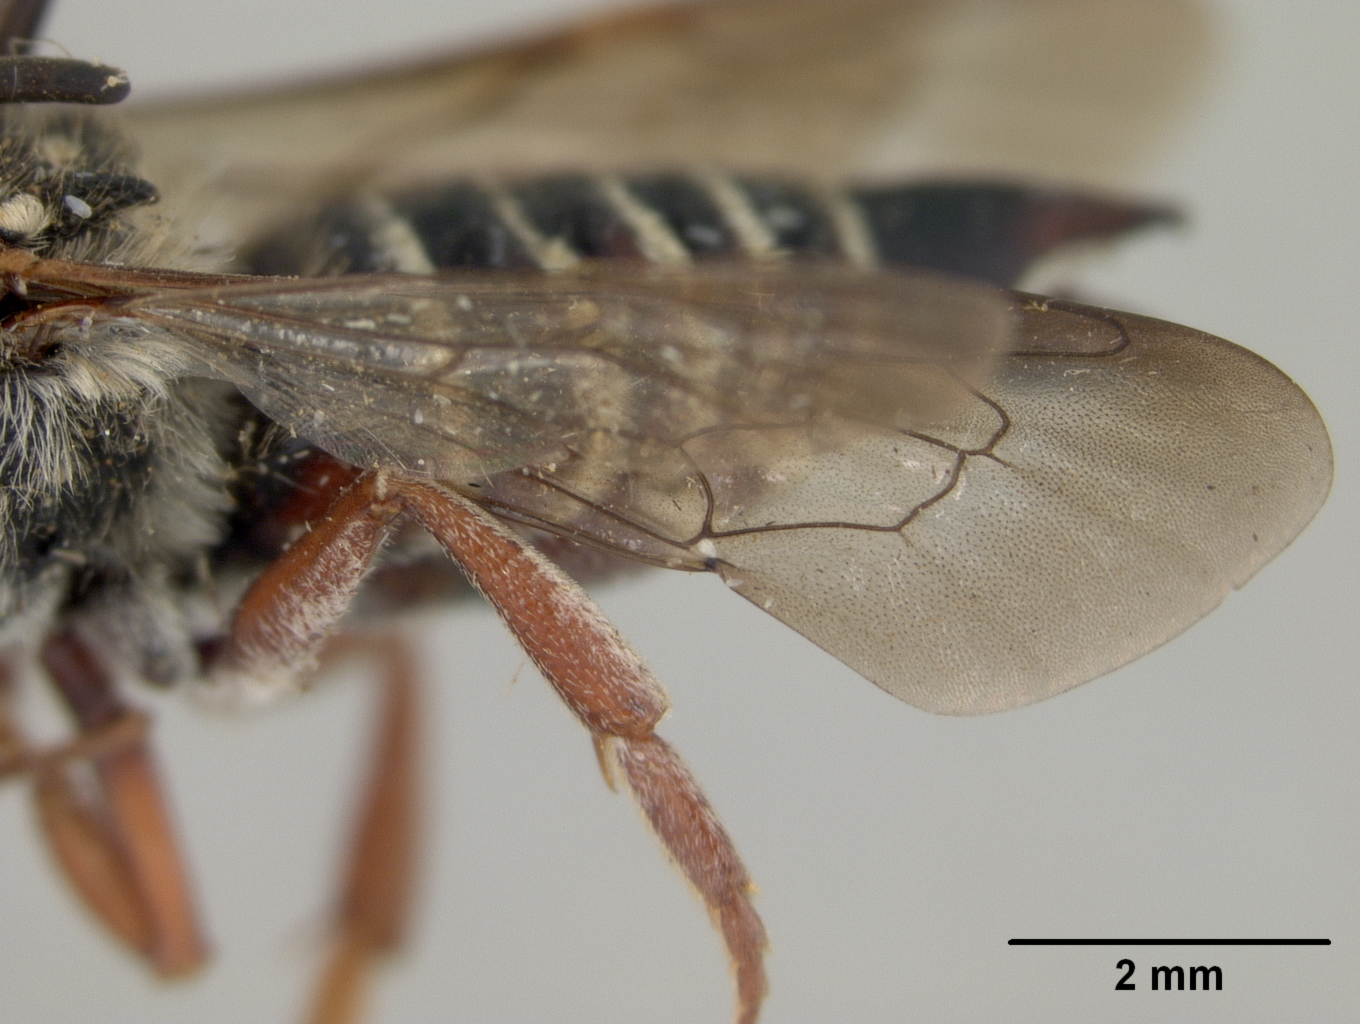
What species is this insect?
Coelioxys pratti
